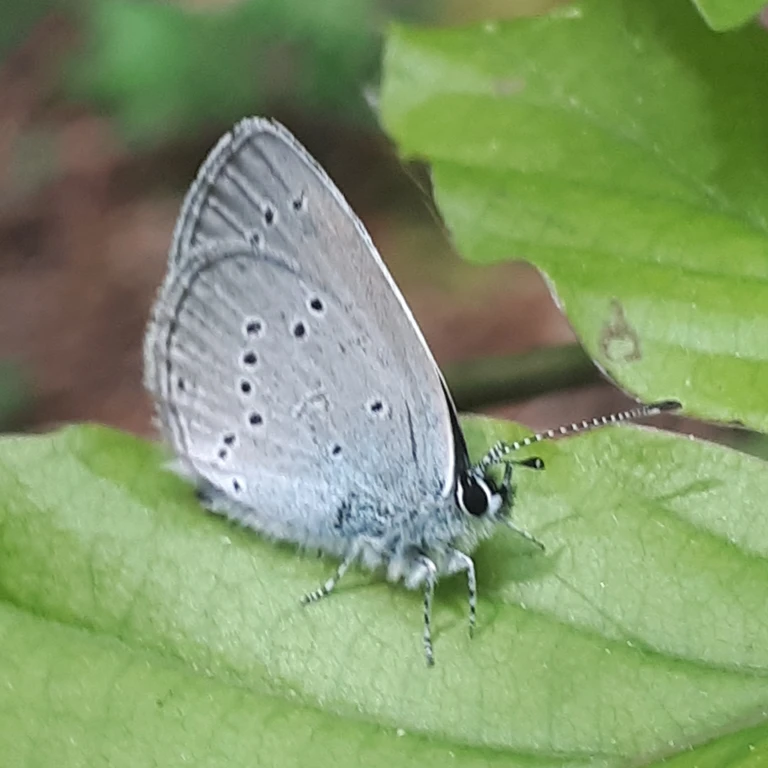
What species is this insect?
Cupido minimus
